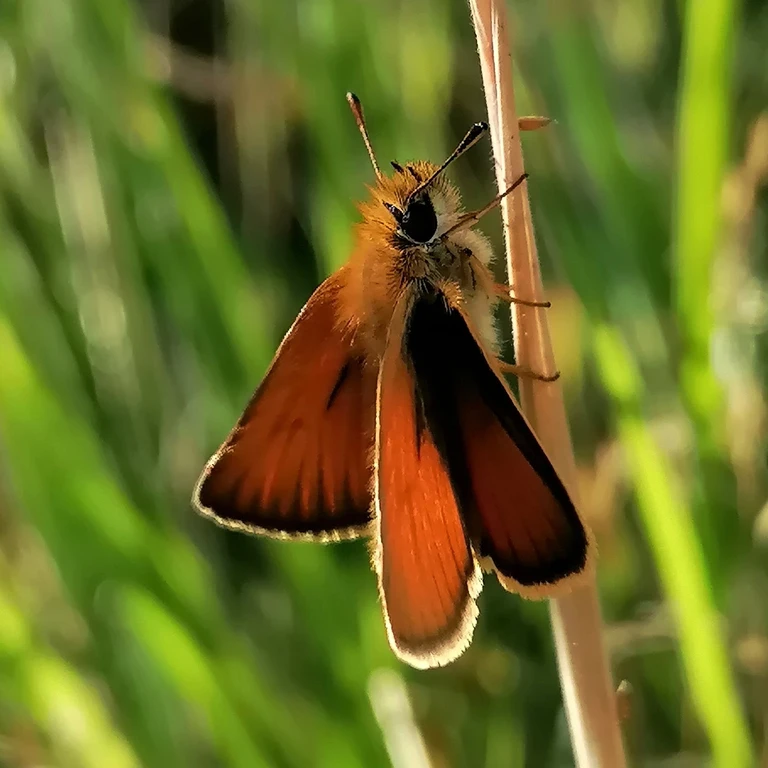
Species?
Thymelicus lineola
